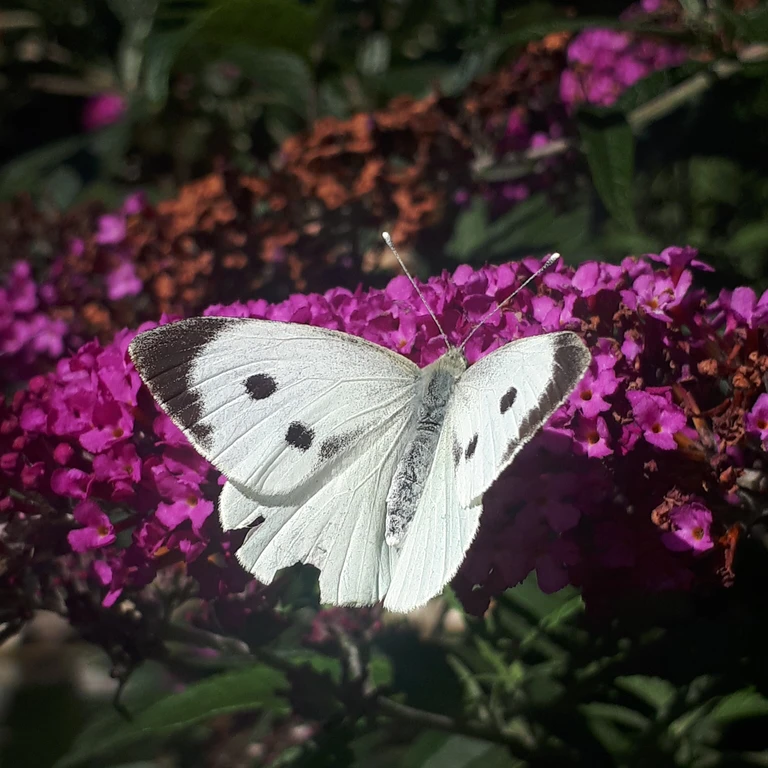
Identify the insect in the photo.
Pieris brassicae
